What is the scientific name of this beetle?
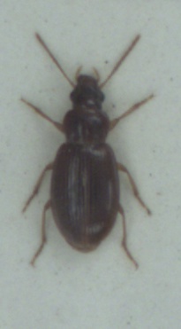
Bradycellus sharpi
